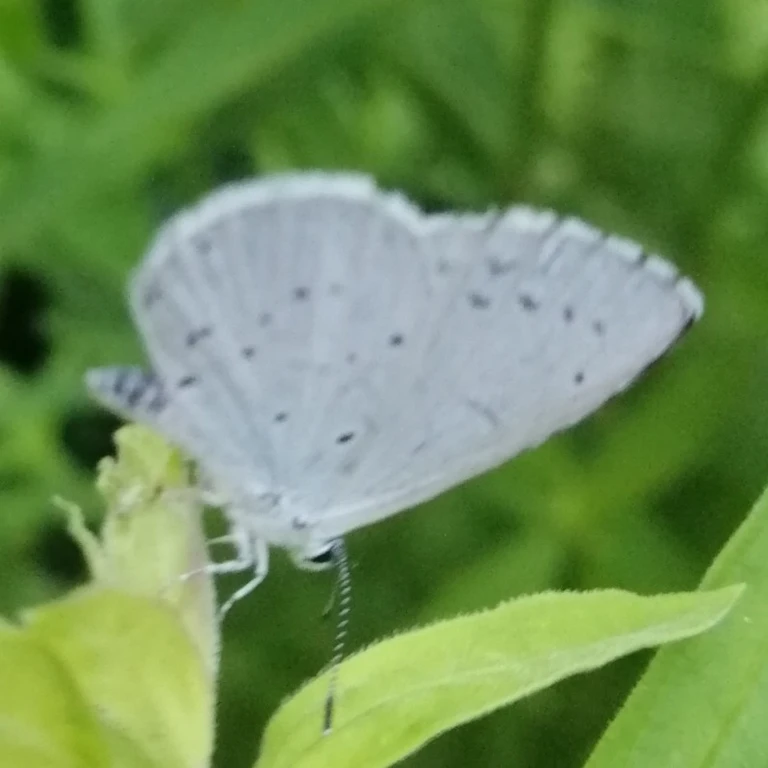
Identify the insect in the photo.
Celastrina argiolus
